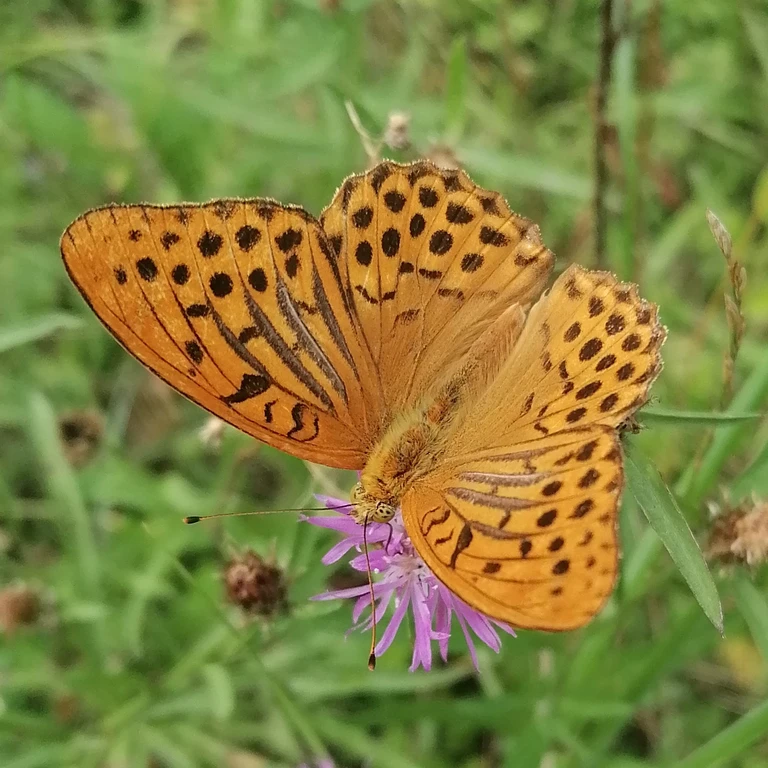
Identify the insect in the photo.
Argynnis paphia
